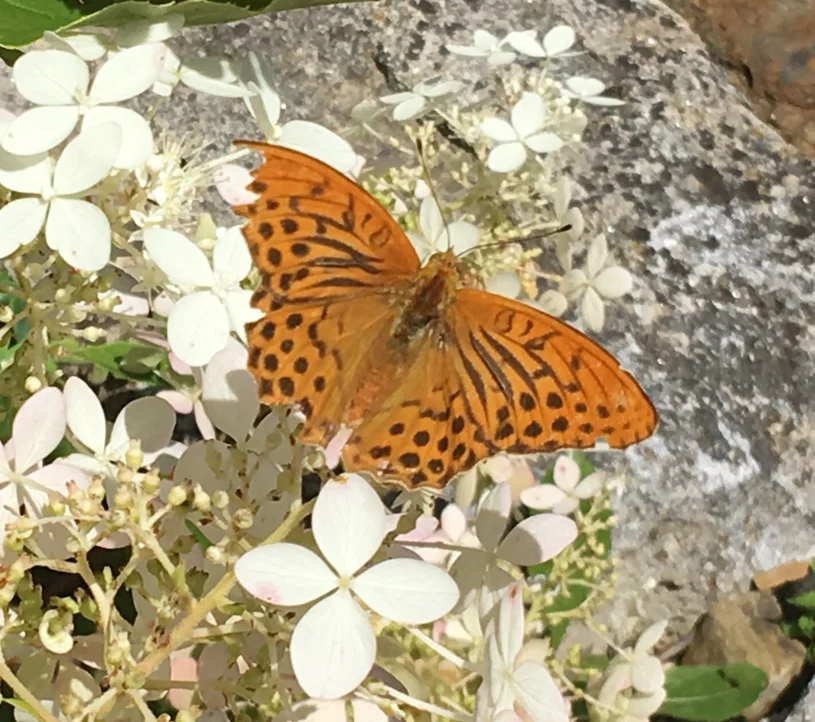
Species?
Argynnis paphia
